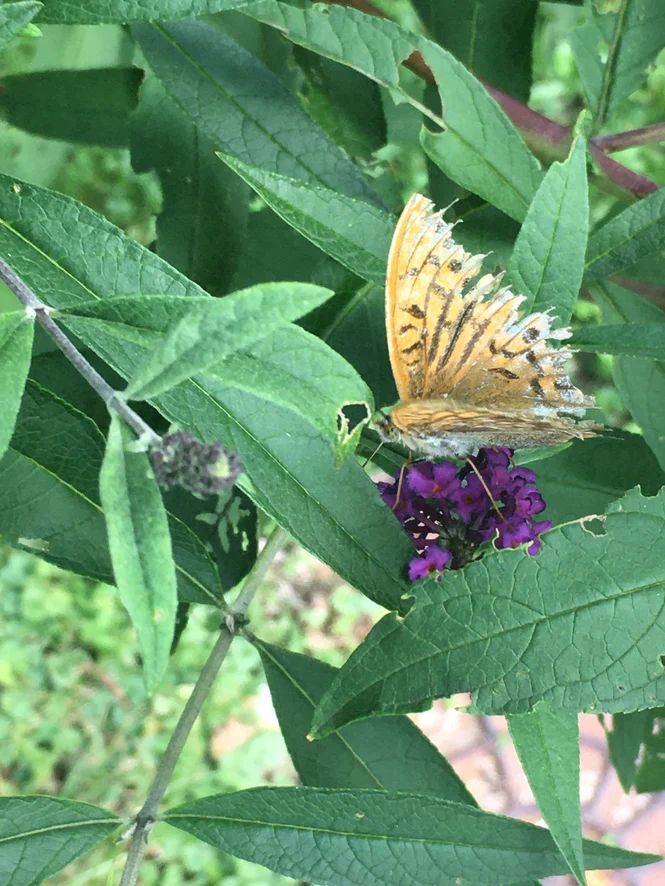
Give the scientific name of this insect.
Argynnis paphia
